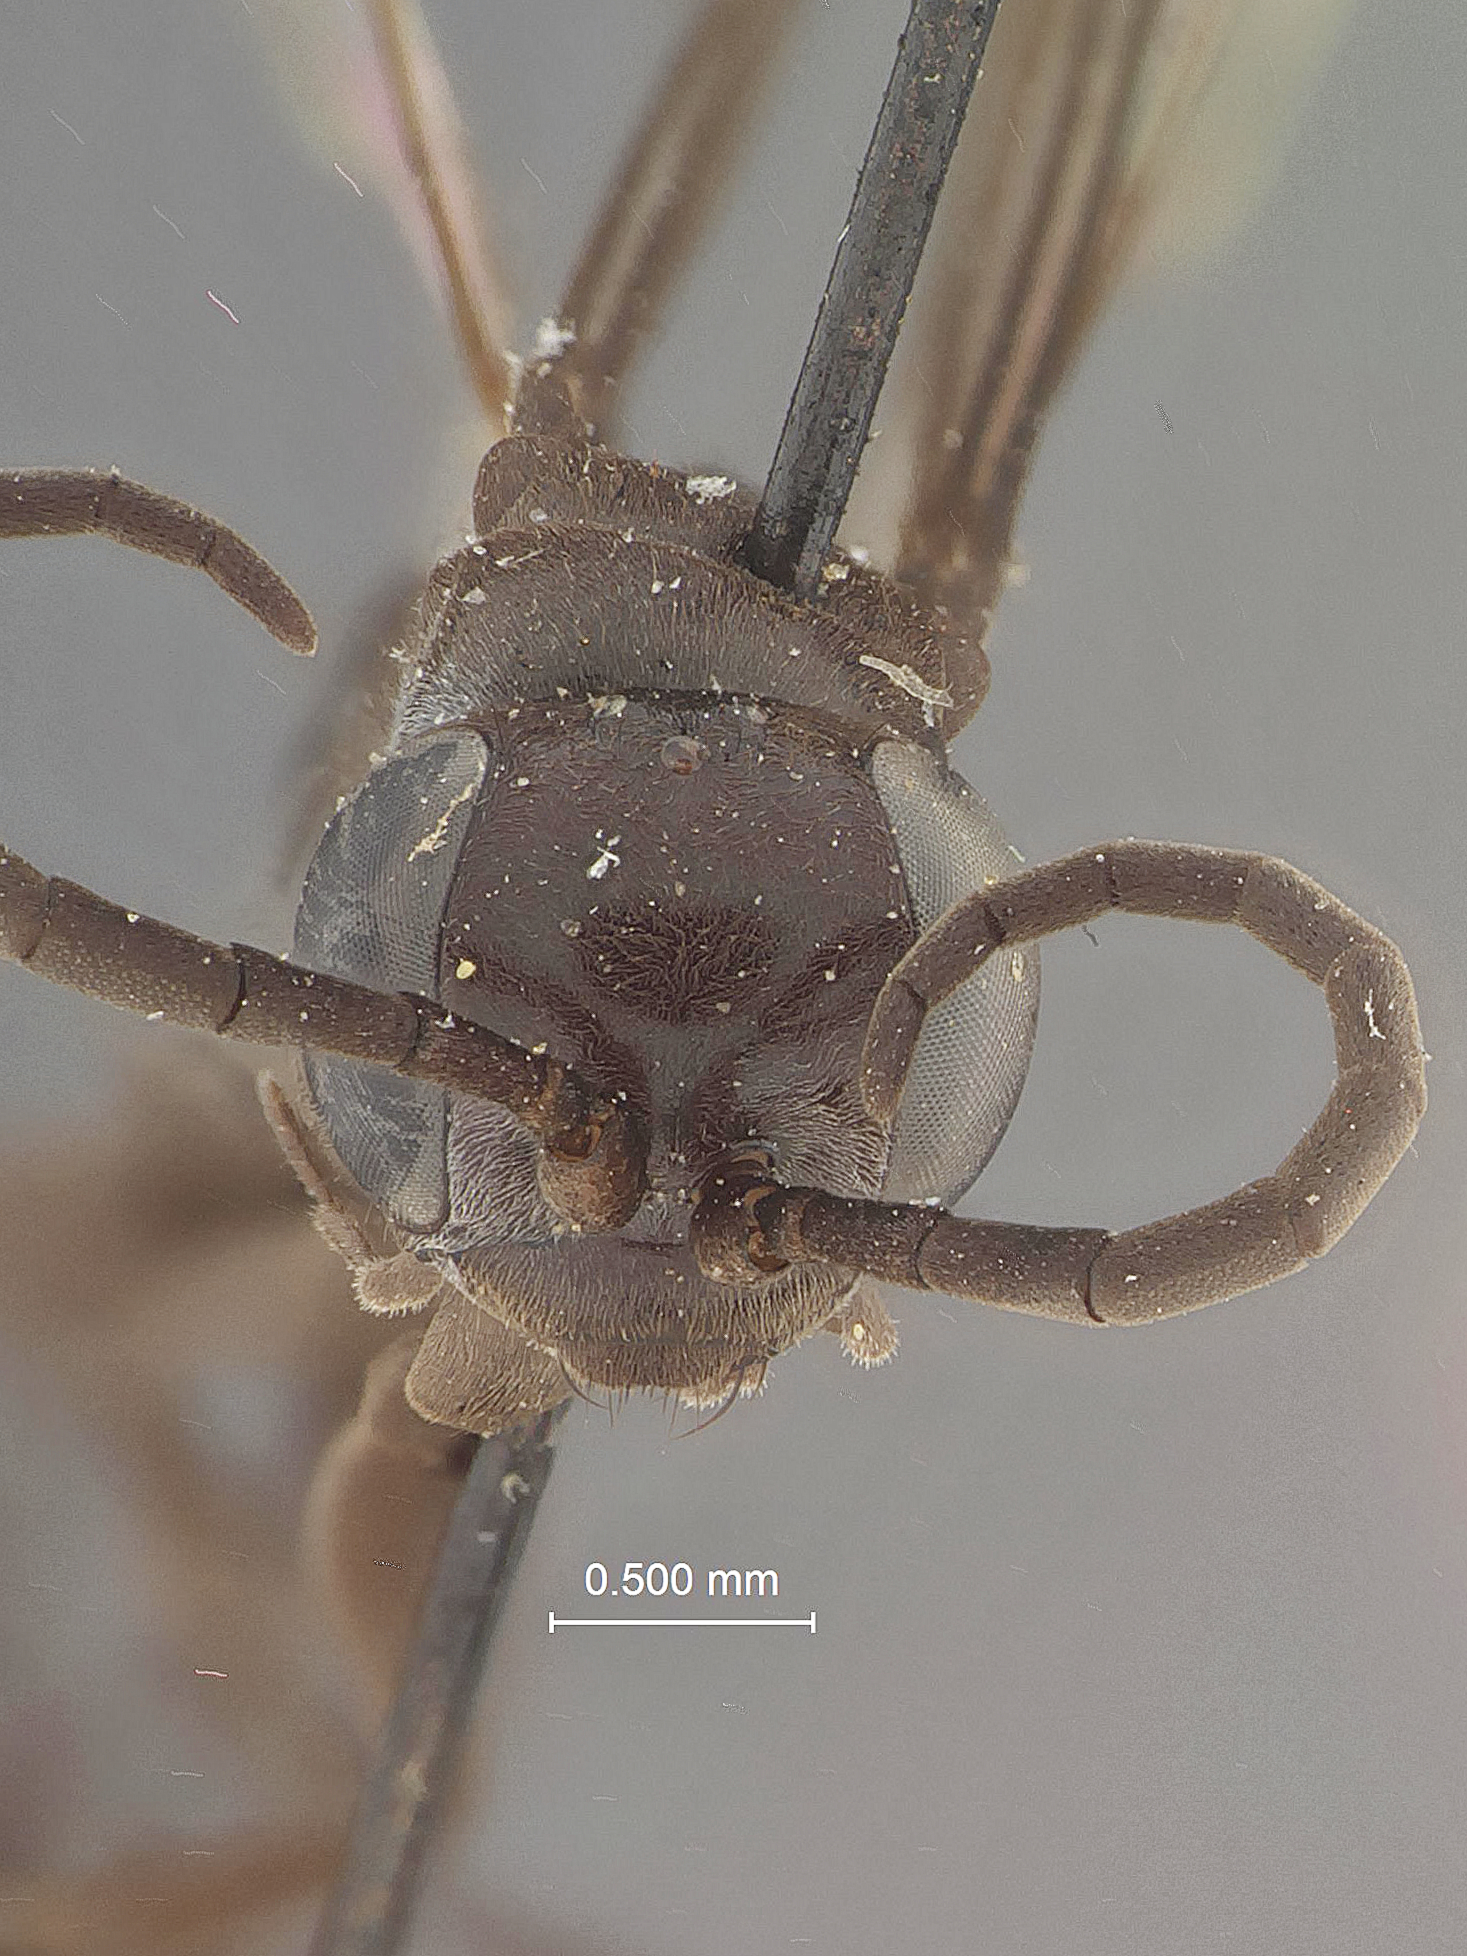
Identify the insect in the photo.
Pompiloides consimilis
